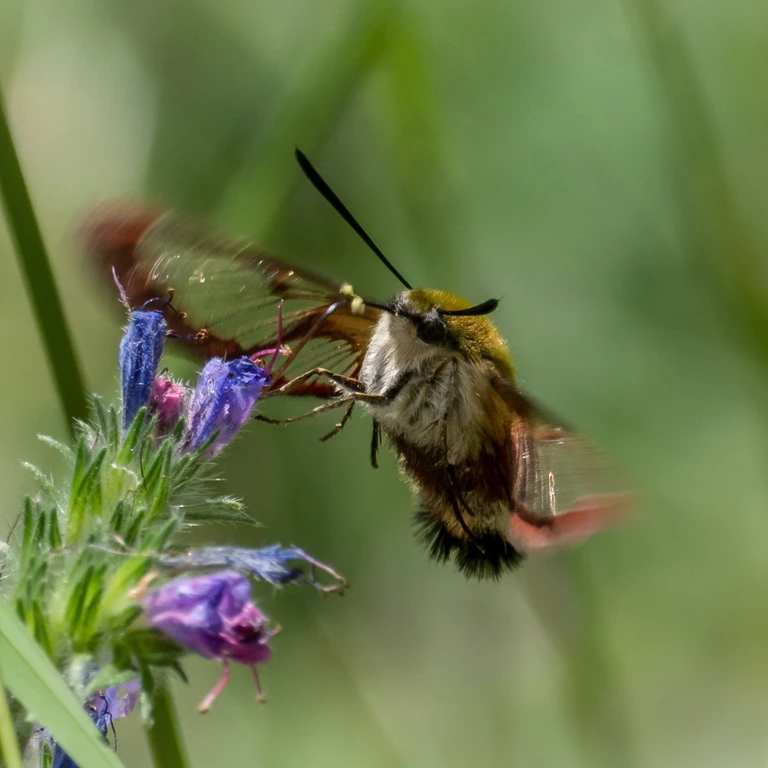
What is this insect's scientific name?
Hemaris fuciformis
